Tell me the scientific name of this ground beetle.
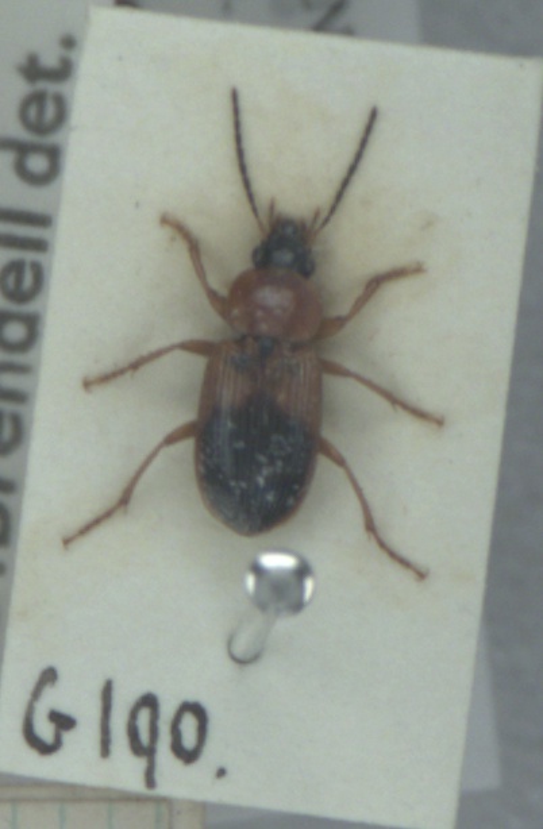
Stenolophus teutonus
